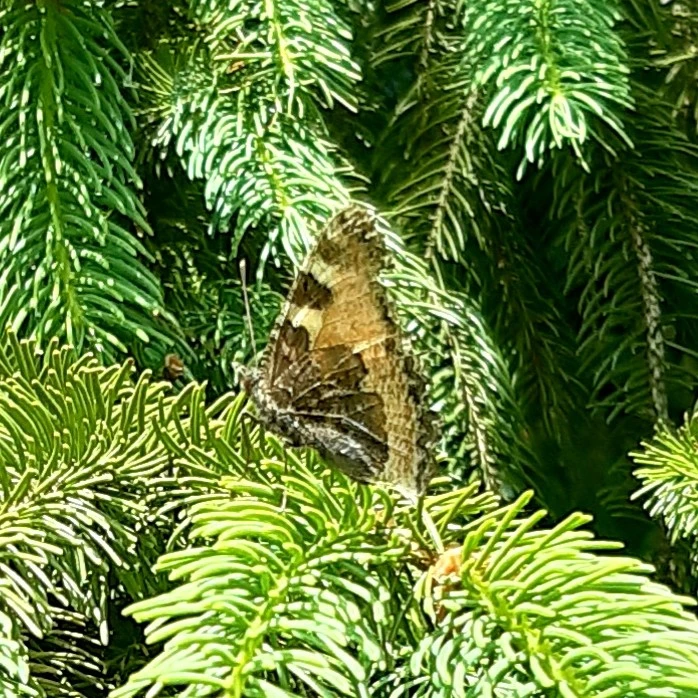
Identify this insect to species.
Aglais urticae
